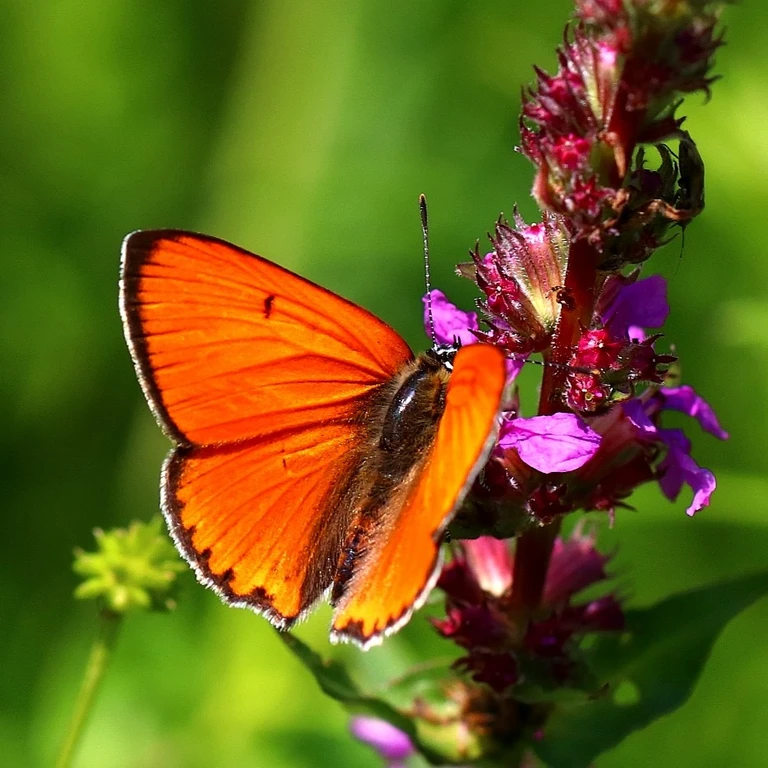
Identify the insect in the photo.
Lycaena dispar
